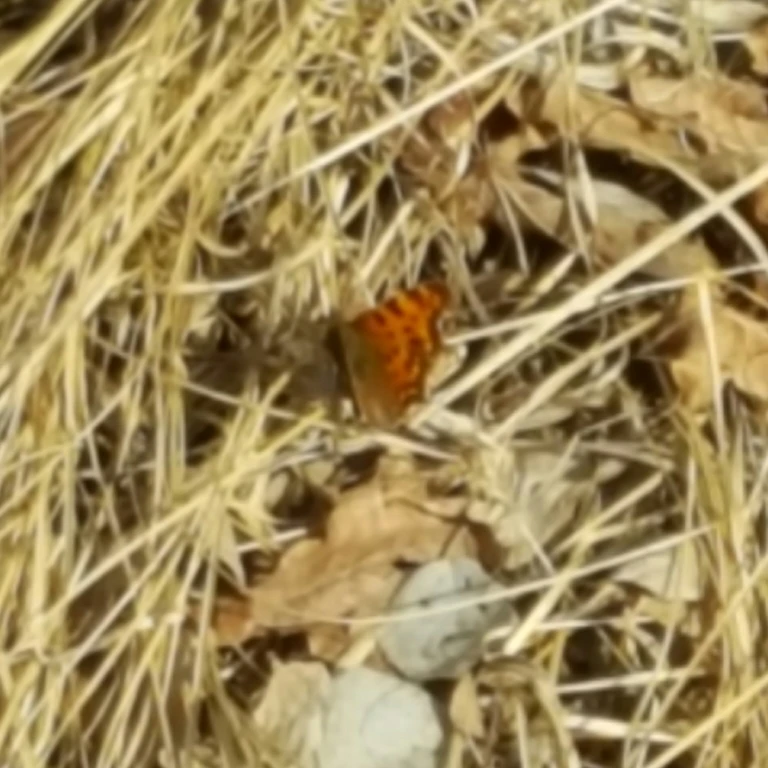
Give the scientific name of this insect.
Polygonia c-album
